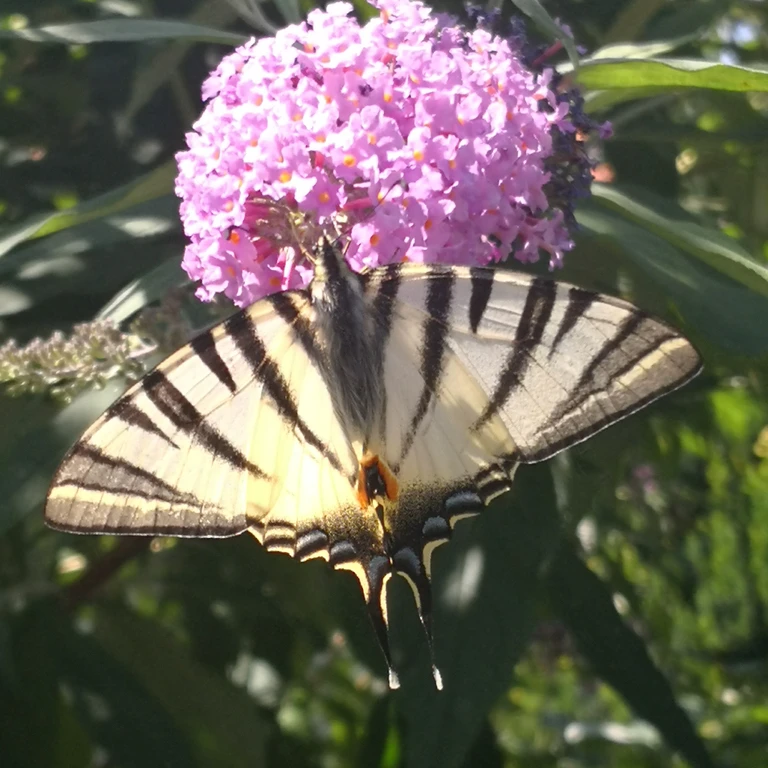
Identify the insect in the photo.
Iphiclides podalirius
